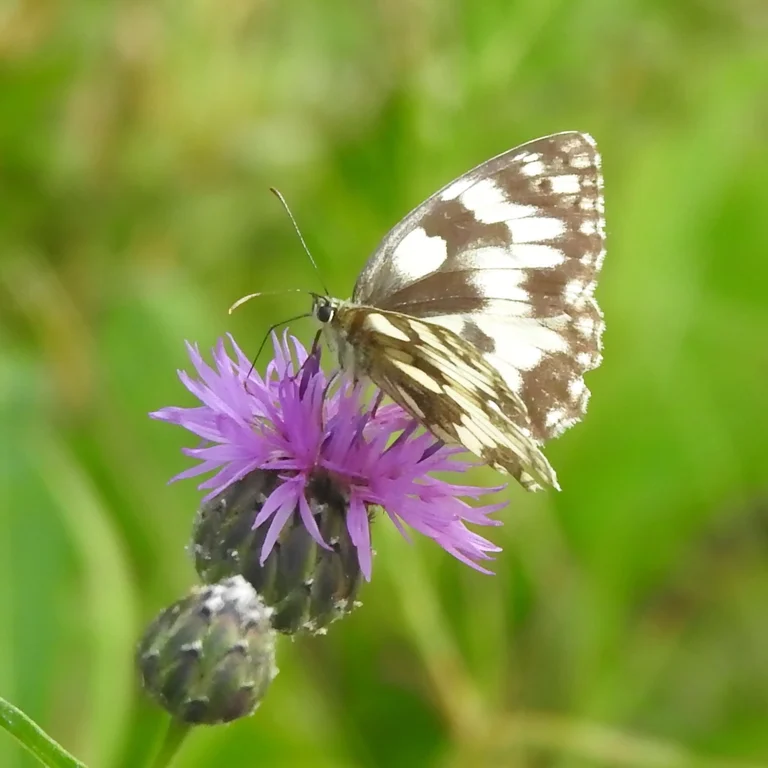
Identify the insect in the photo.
Melanargia galathea
